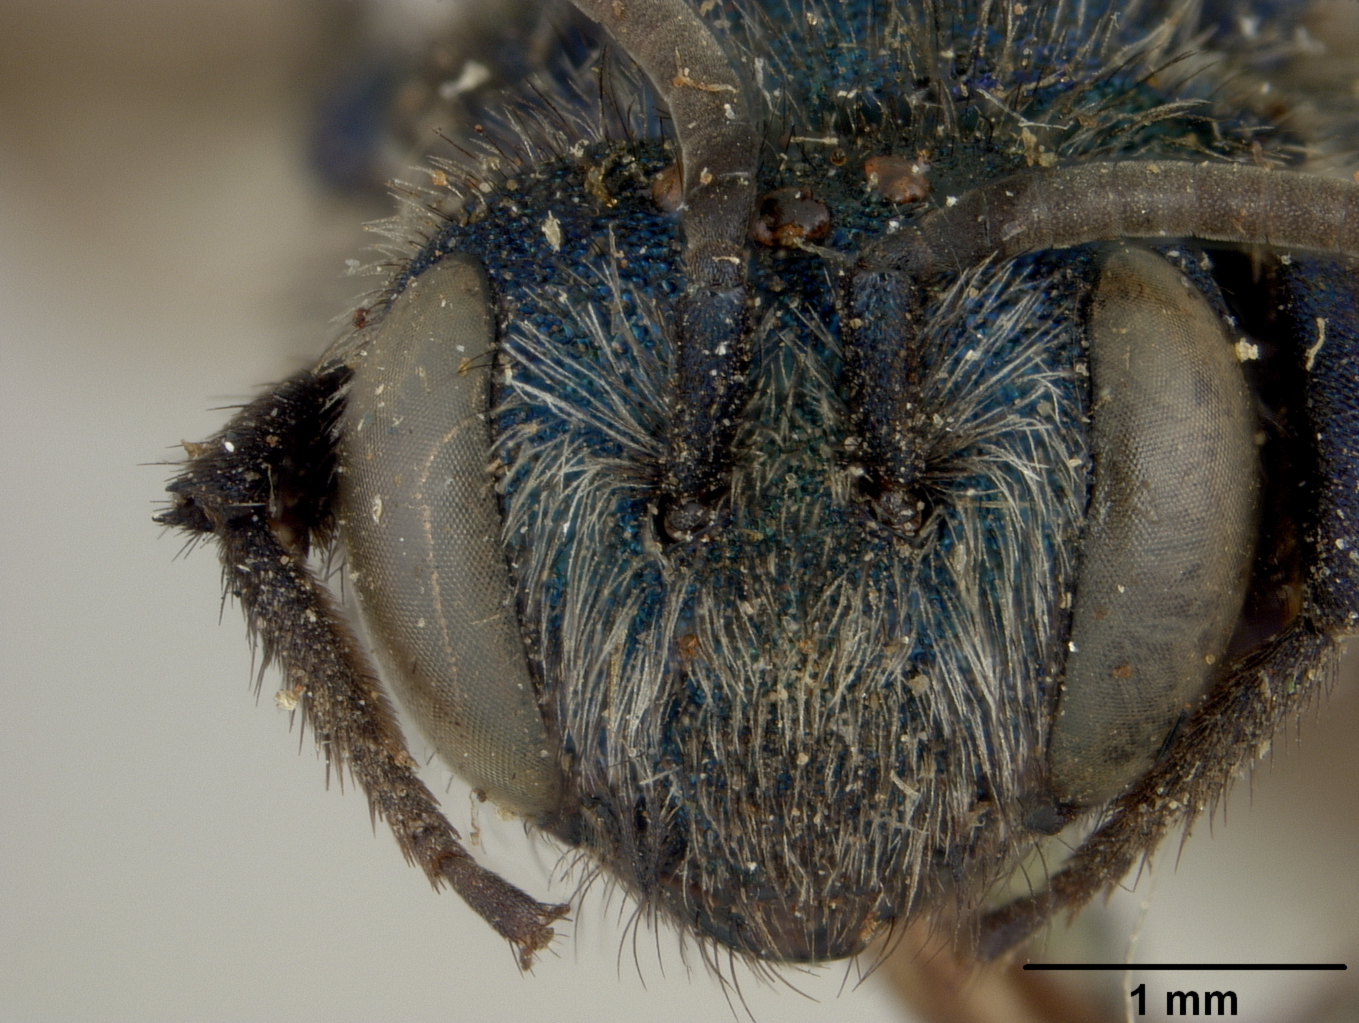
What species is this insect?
Chelynia calliphorina
